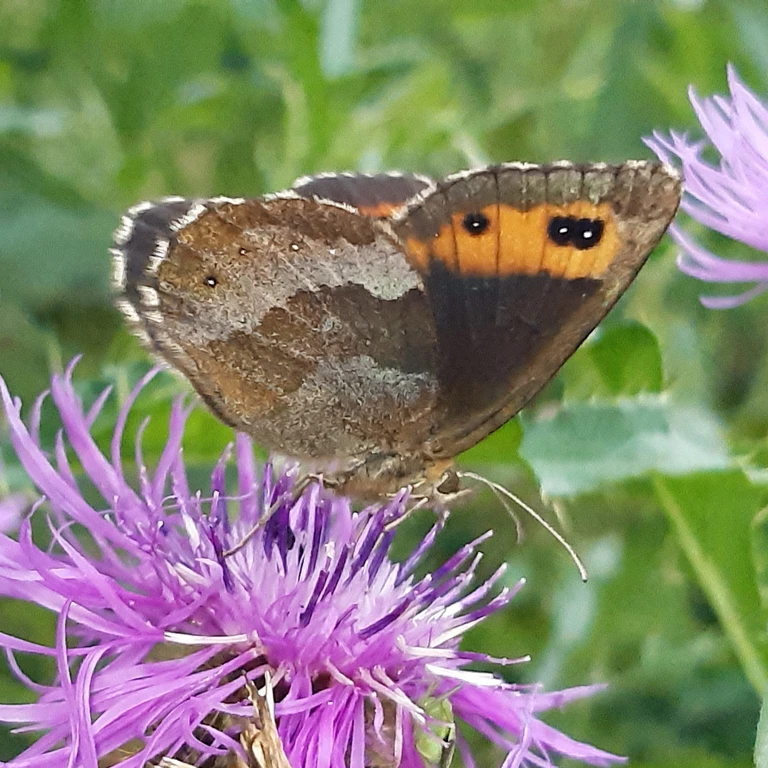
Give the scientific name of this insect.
Erebia aethiops
